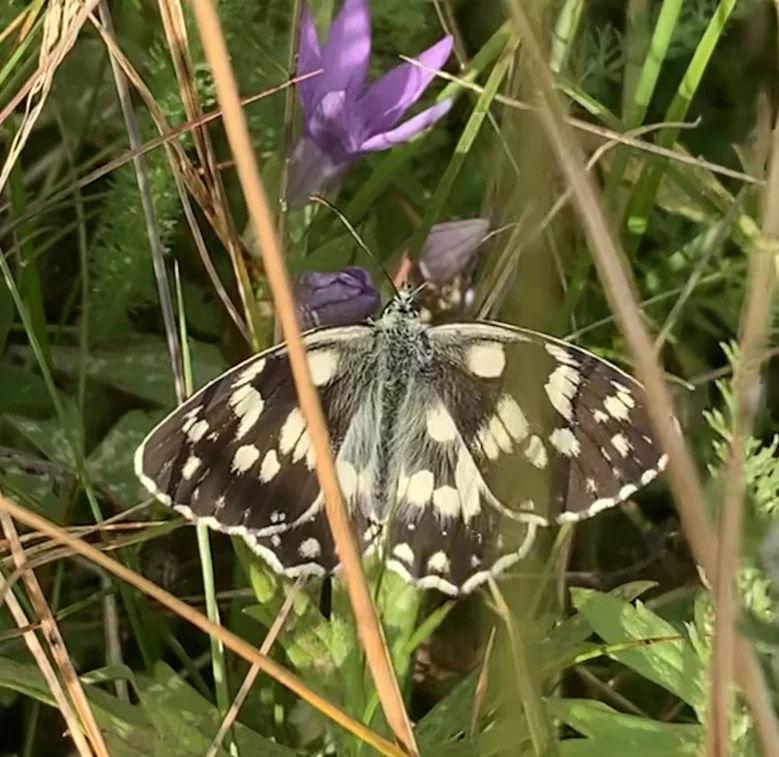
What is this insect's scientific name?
Melanargia galathea
